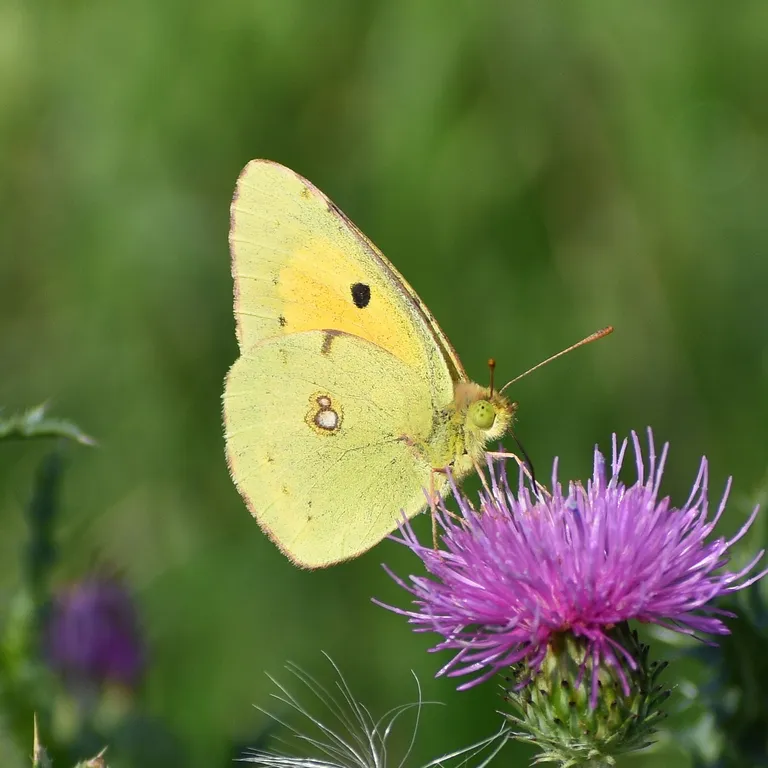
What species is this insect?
Colias croceus
